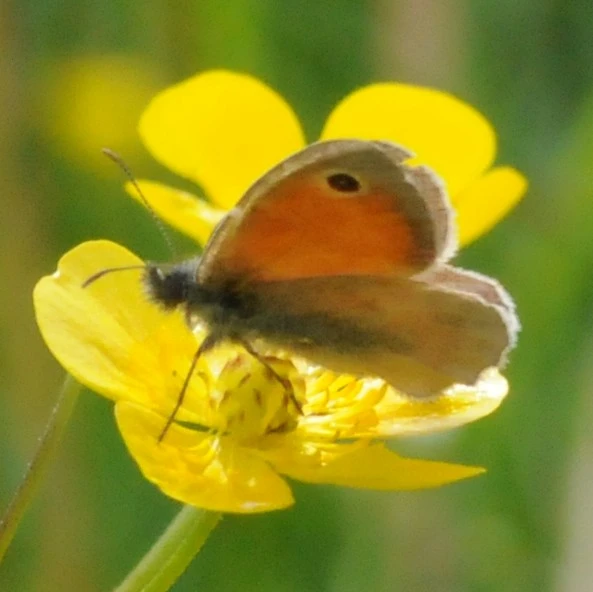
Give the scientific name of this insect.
Coenonympha pamphilus
